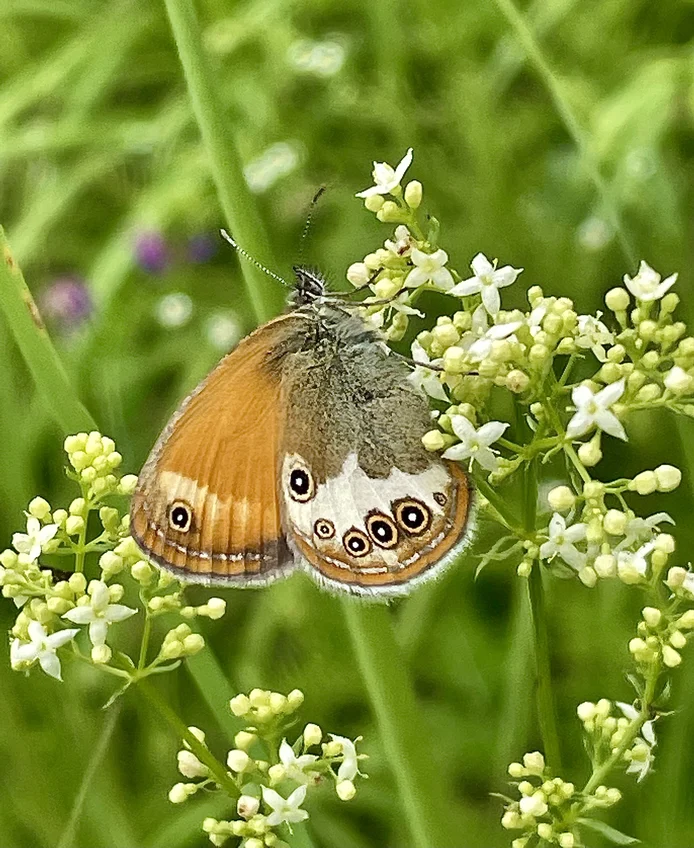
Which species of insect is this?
Coenonympha arcania
